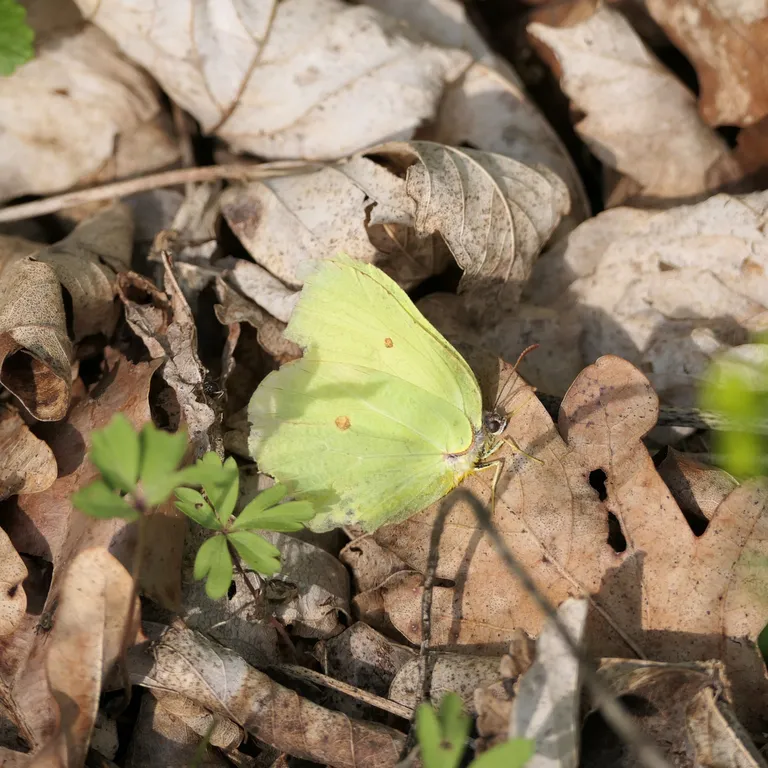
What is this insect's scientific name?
Gonepteryx rhamni
